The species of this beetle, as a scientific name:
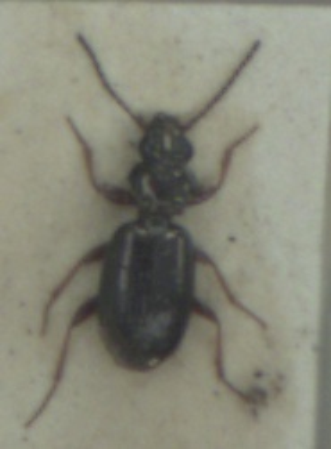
Bembidion lampros
